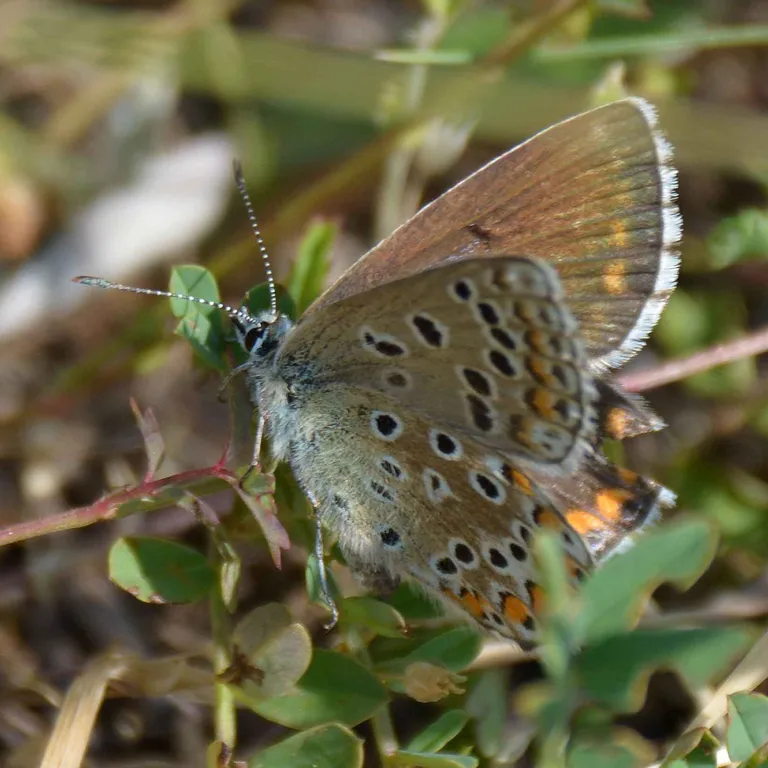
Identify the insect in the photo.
Lysandra bellargus
